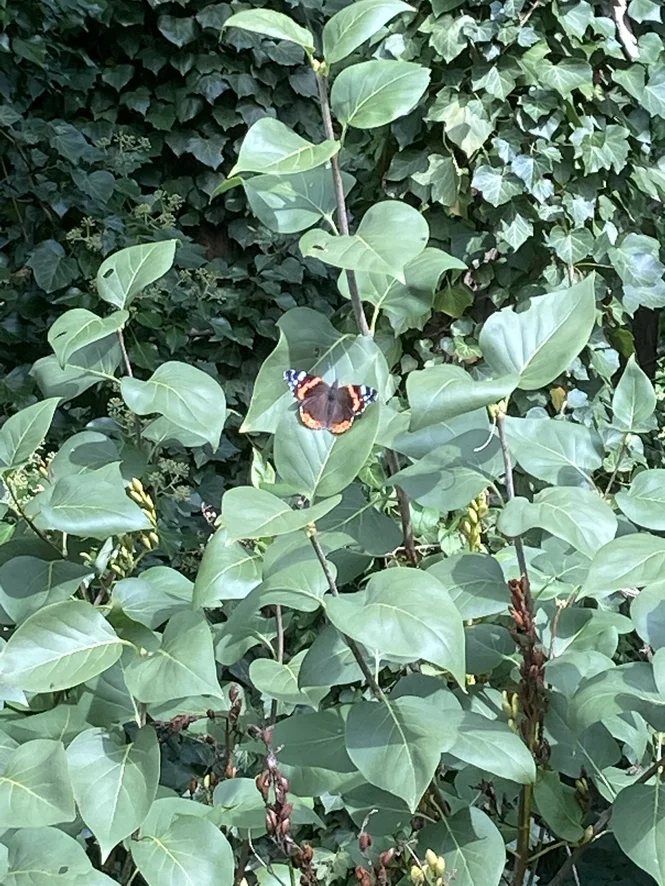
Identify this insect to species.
Vanessa atalanta
